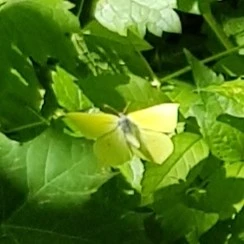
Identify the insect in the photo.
Gonepteryx rhamni
